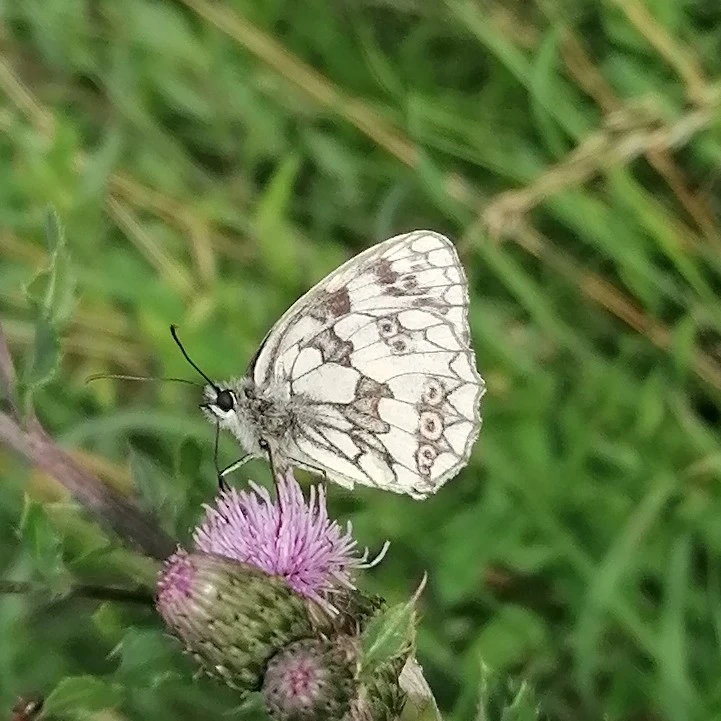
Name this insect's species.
Melanargia galathea
